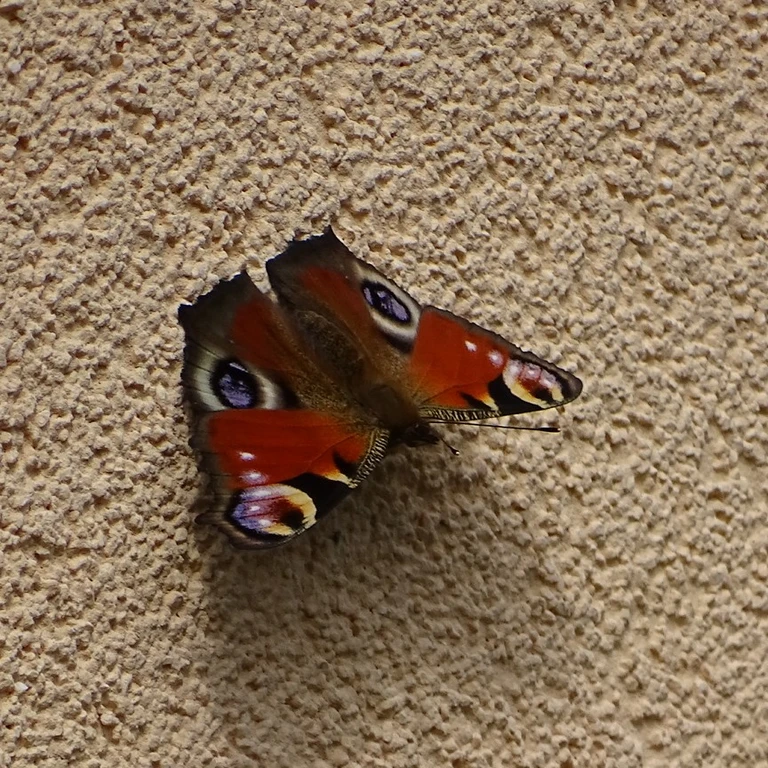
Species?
Aglais io
